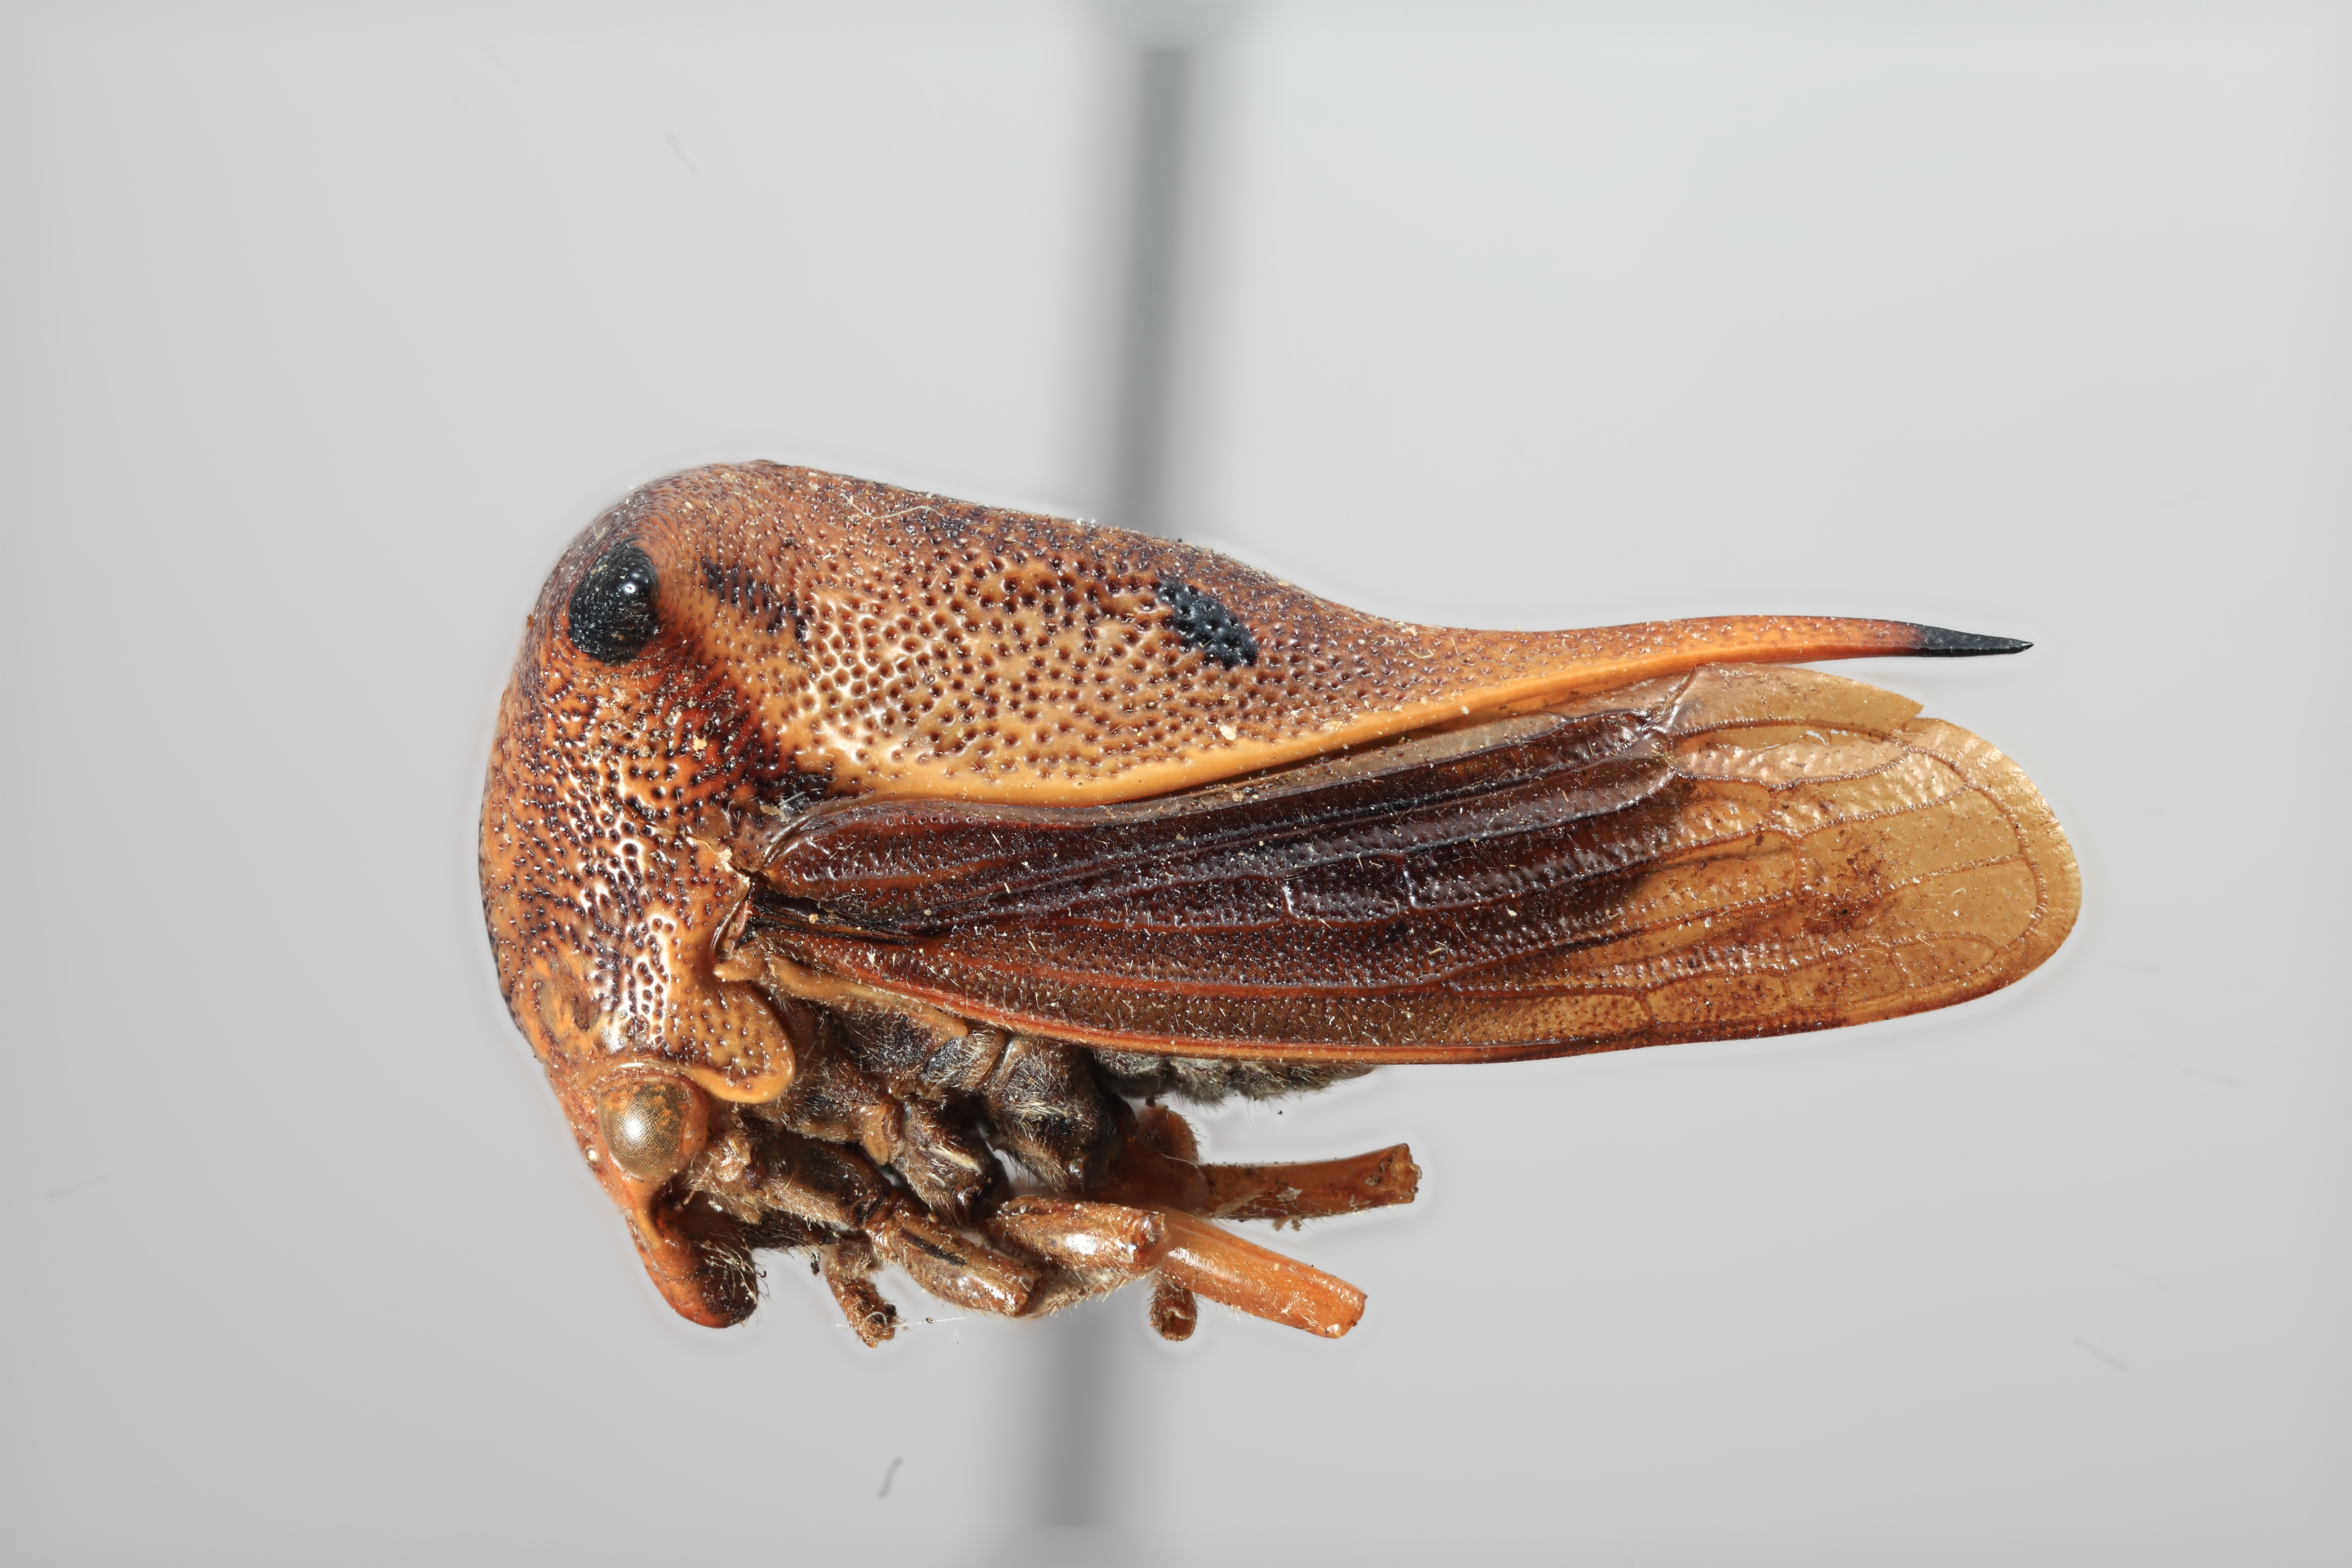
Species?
Hyphinoe yaguachiensis
